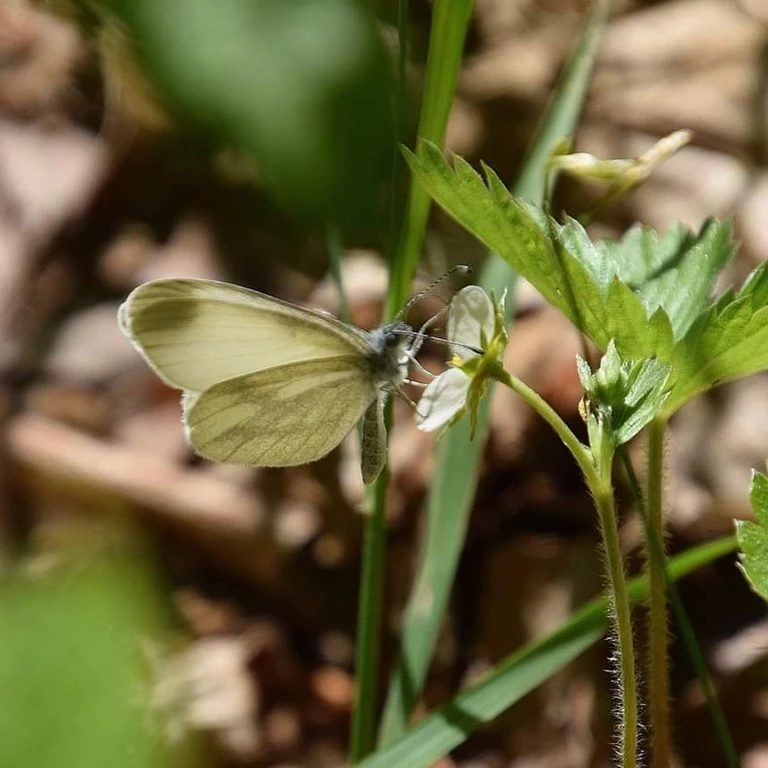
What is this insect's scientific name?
Leptidea sinapis/juvernica
